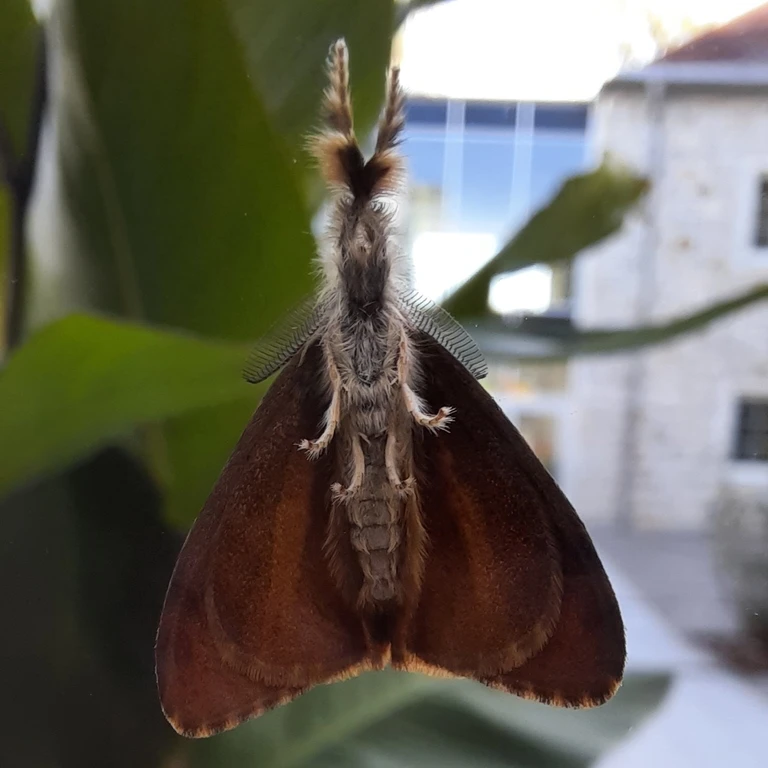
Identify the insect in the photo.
Orgyia antiqua
